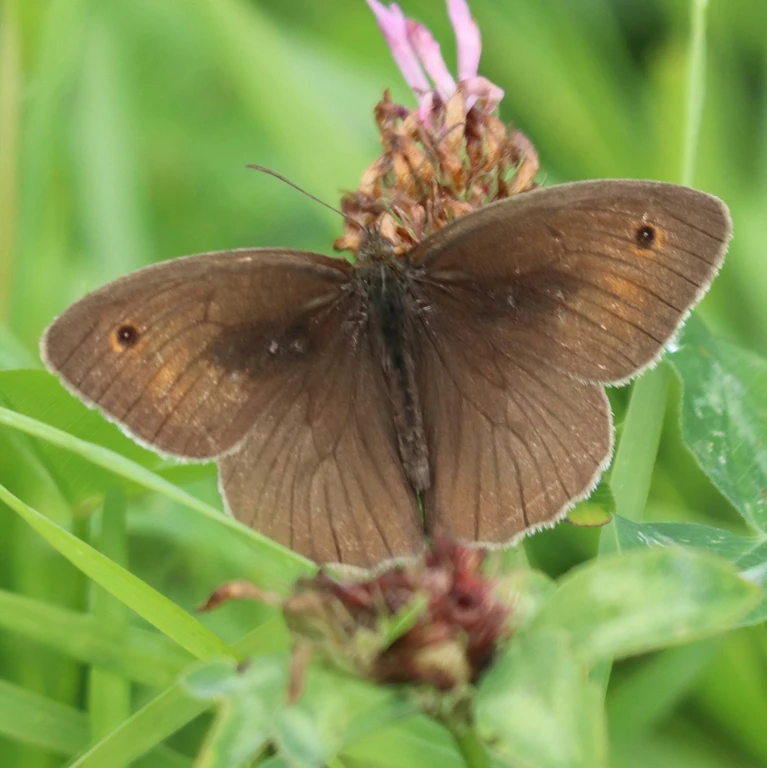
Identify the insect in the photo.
Maniola jurtina
